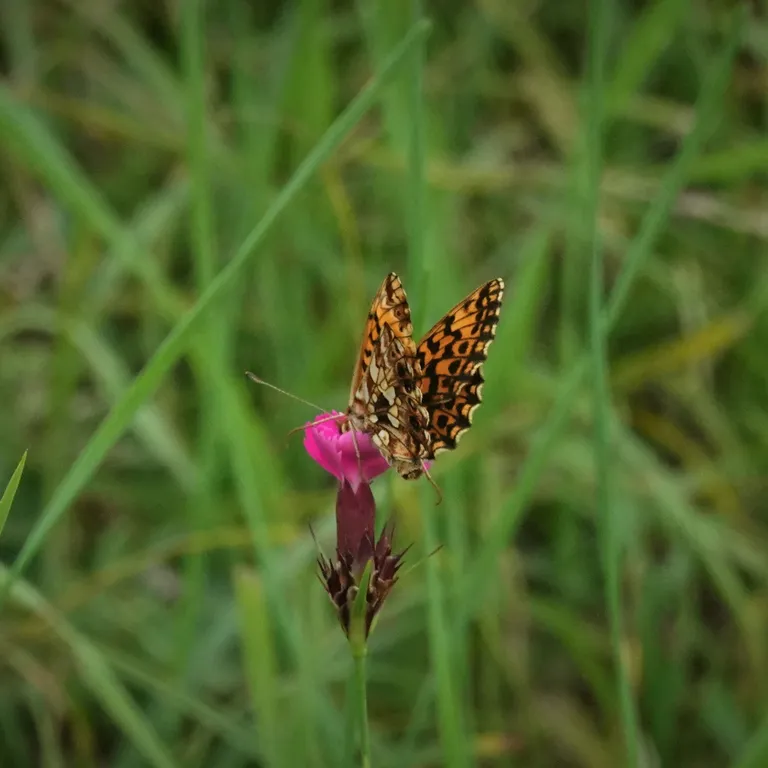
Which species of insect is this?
Boloria dia
